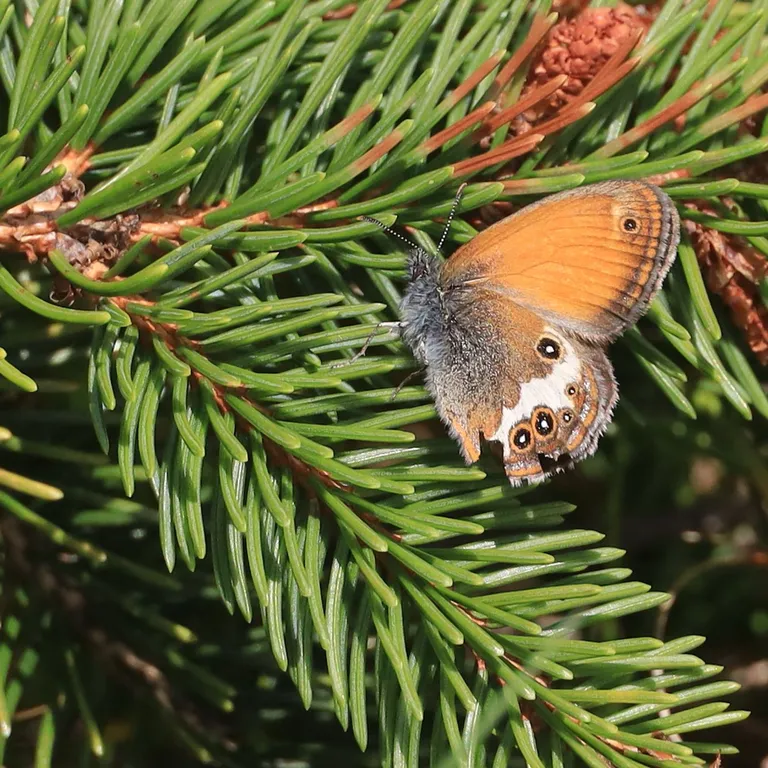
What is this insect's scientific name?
Coenonympha arcania
